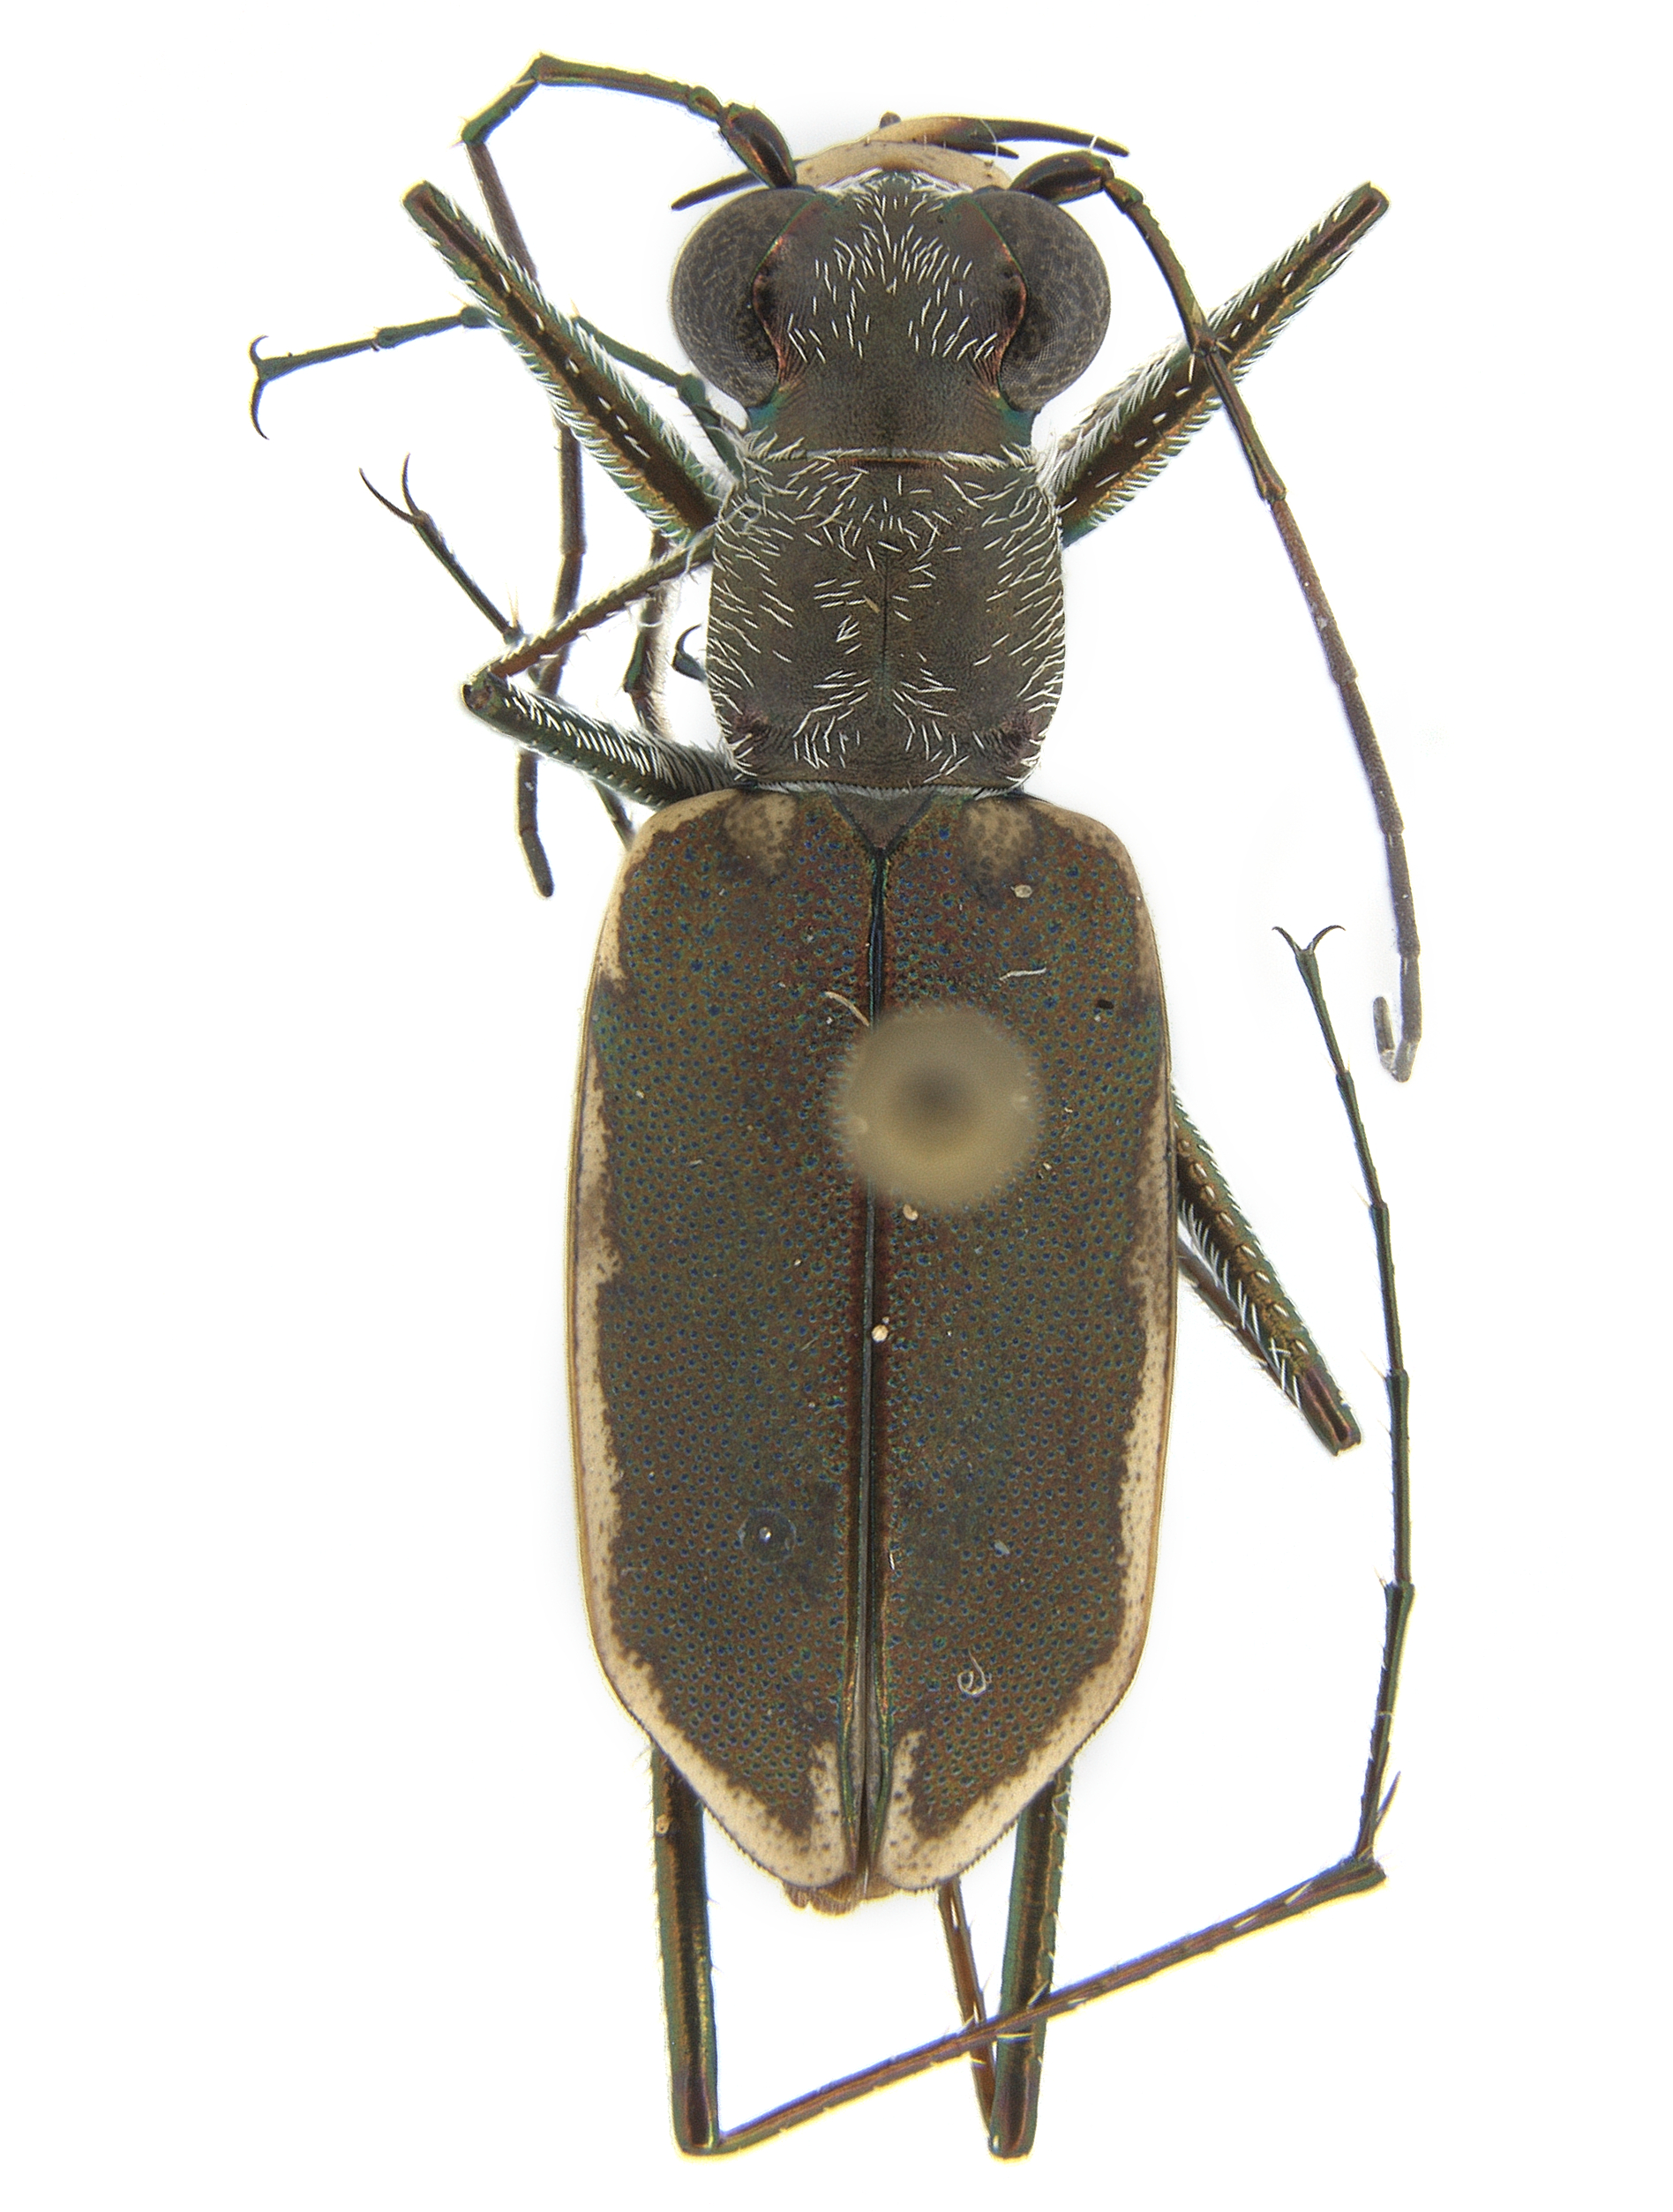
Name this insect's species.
Ellipsoptera hamata
